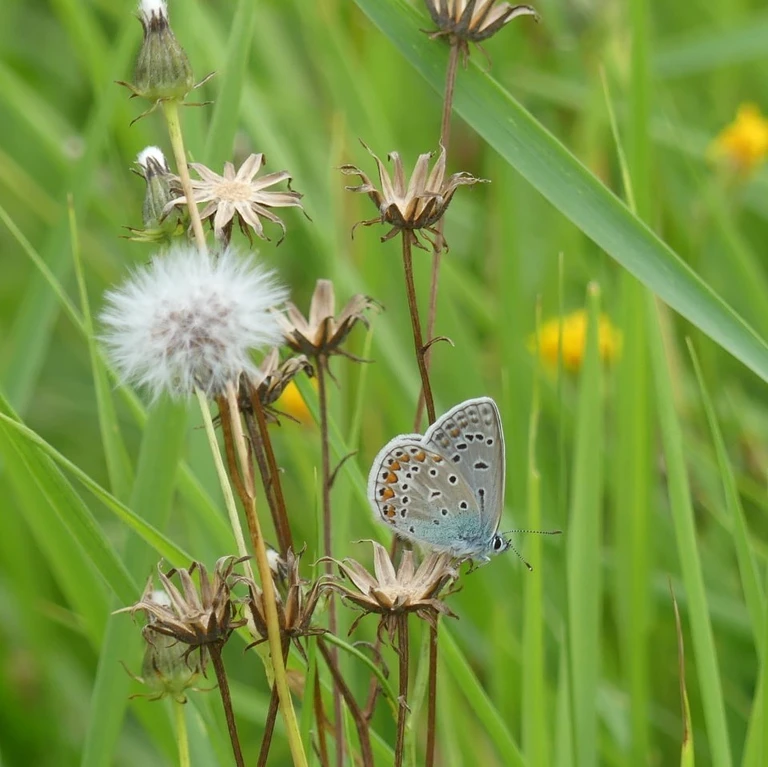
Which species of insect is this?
Polyommatus icarus
